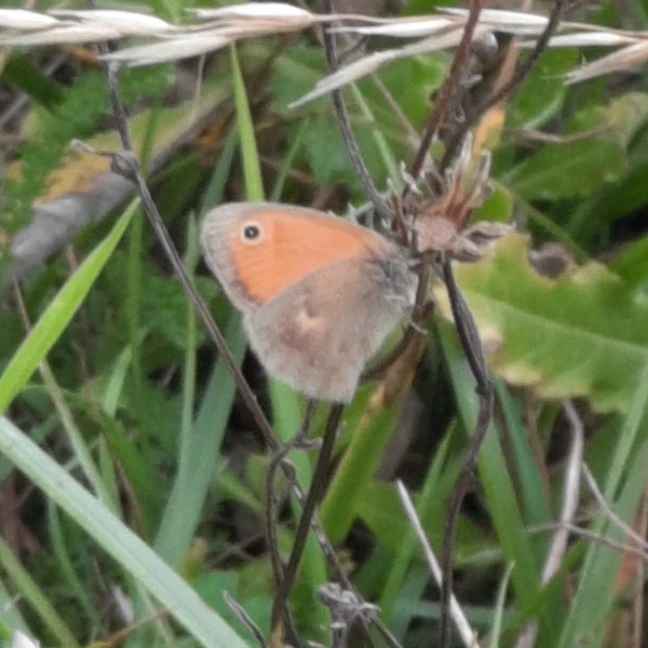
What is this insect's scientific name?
Coenonympha pamphilus
